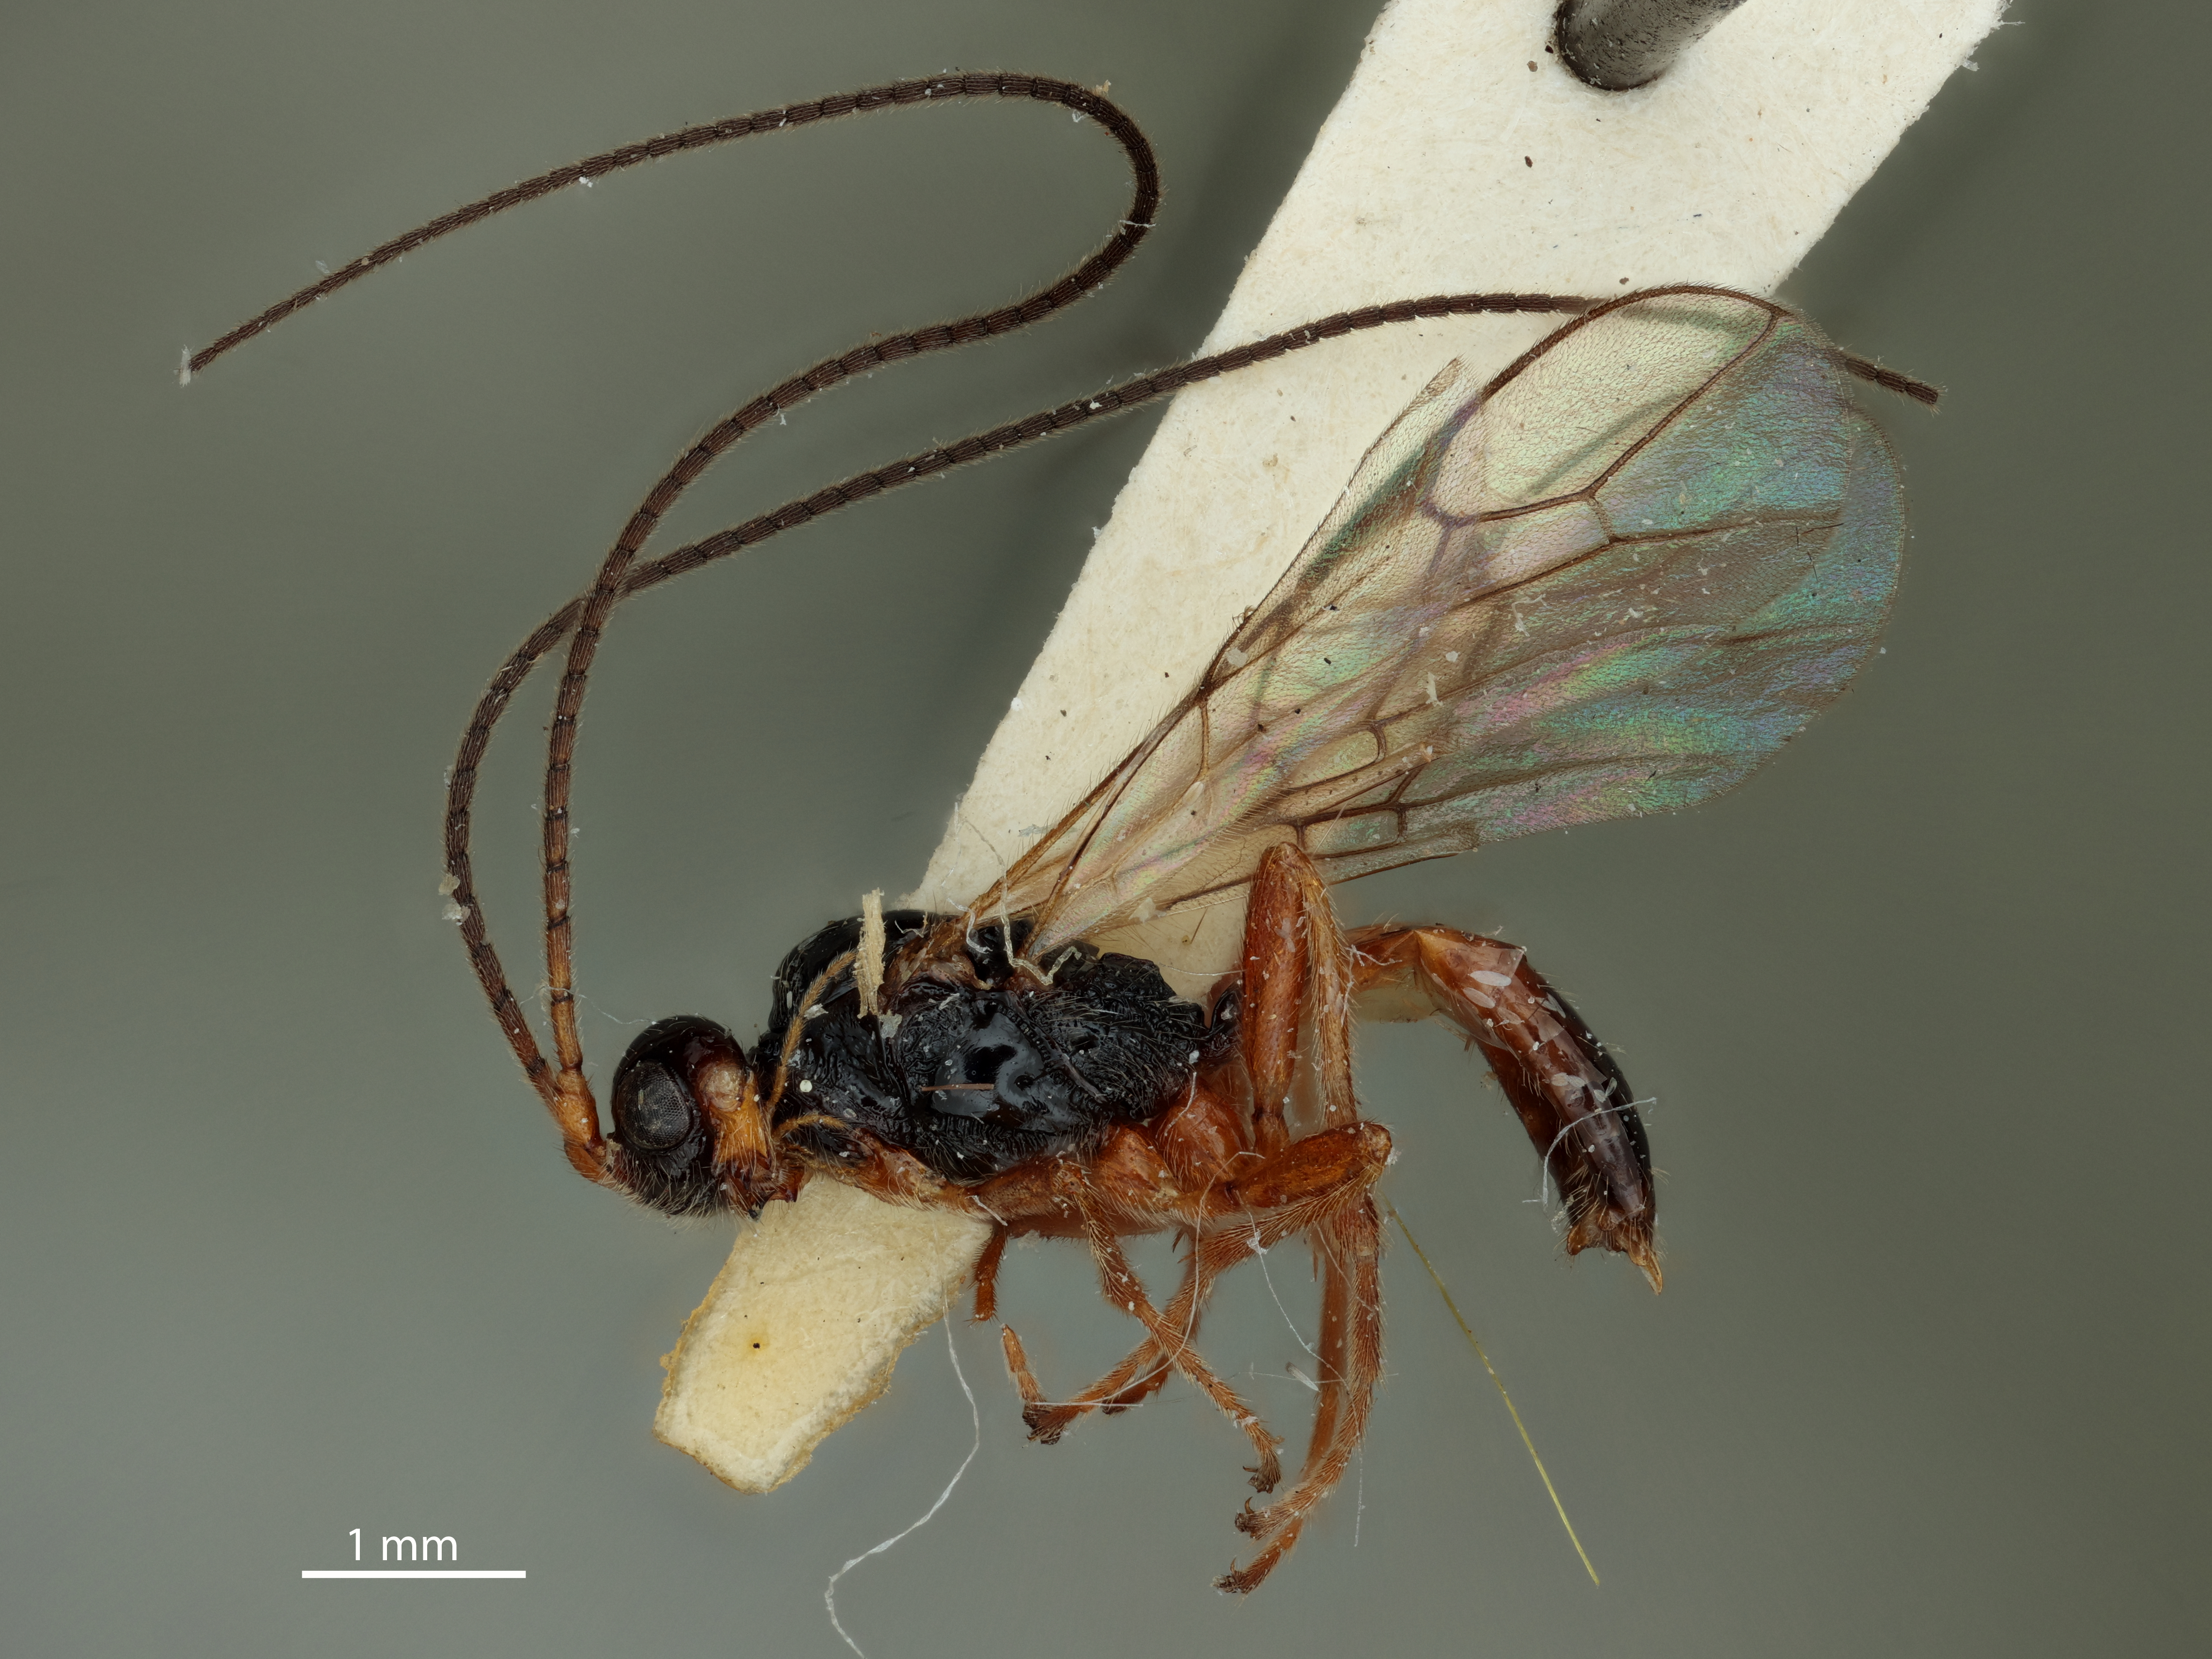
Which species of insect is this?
Phaenocarpa indistincta
